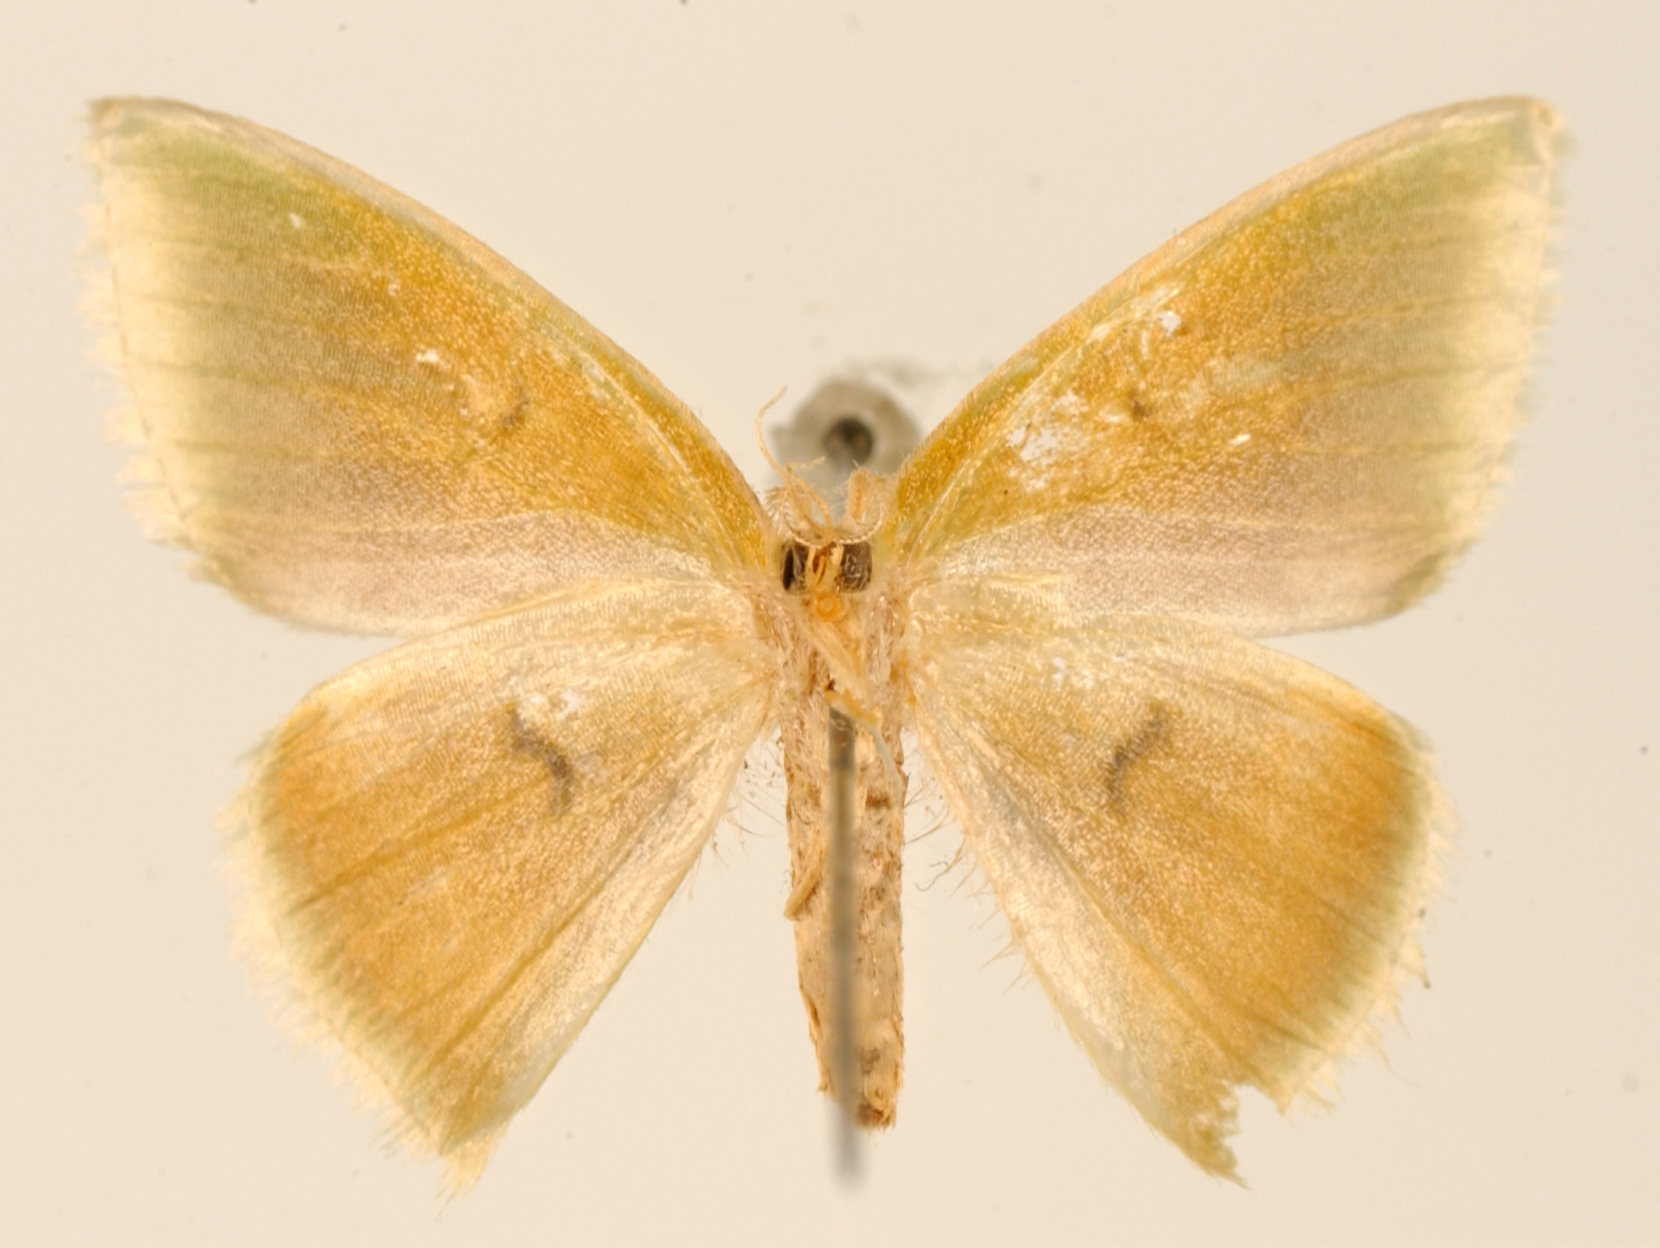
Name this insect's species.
Tachyphyle subfulvata
